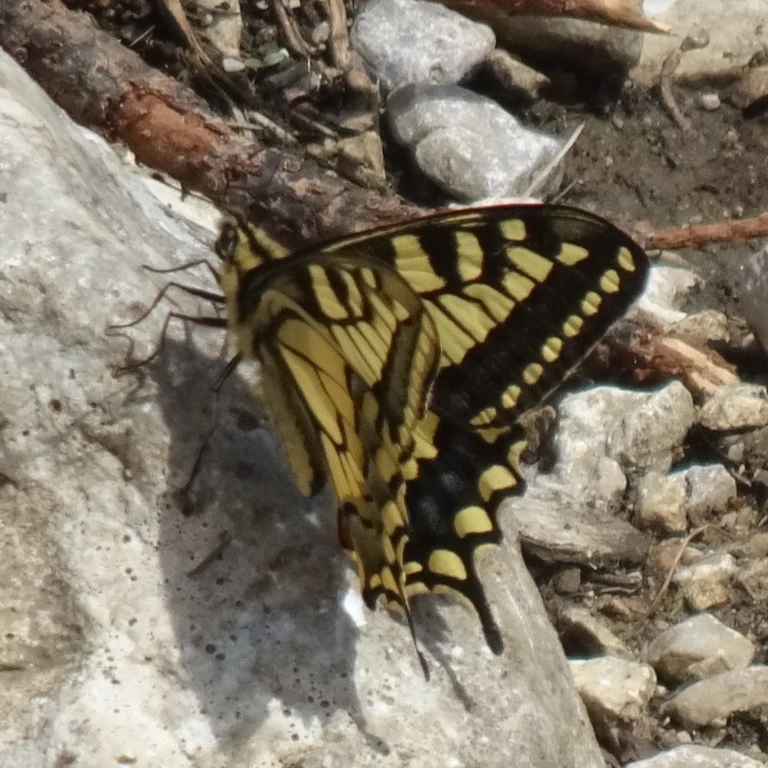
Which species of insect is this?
Papilio machaon
